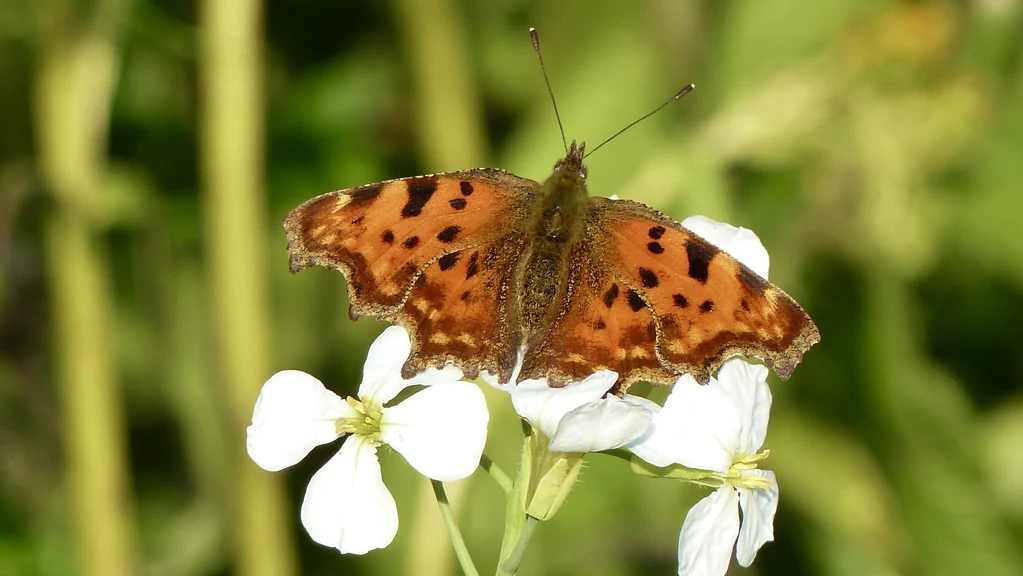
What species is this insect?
Polygonia c-album
